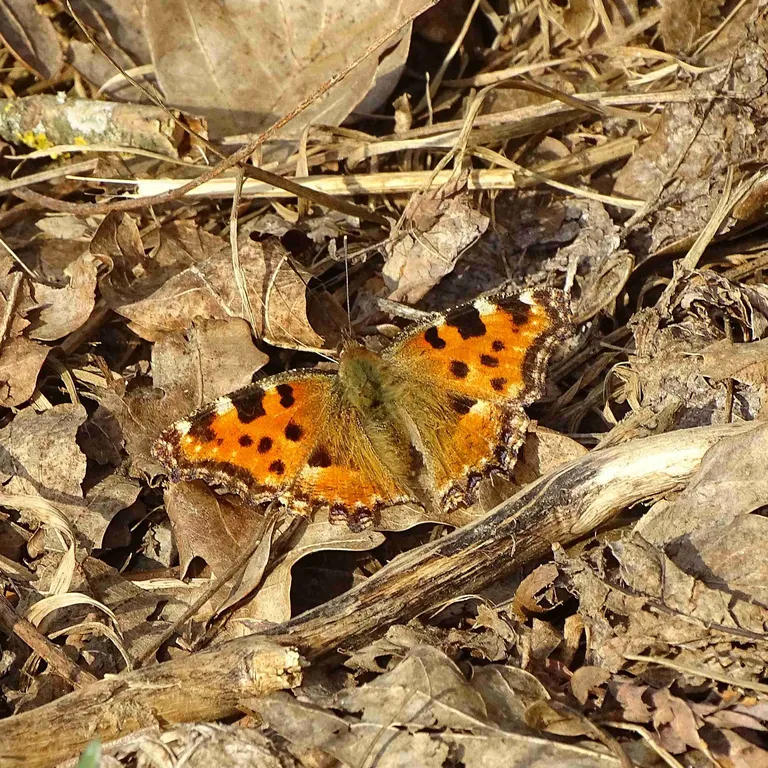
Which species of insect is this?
Nymphalis polychloros
